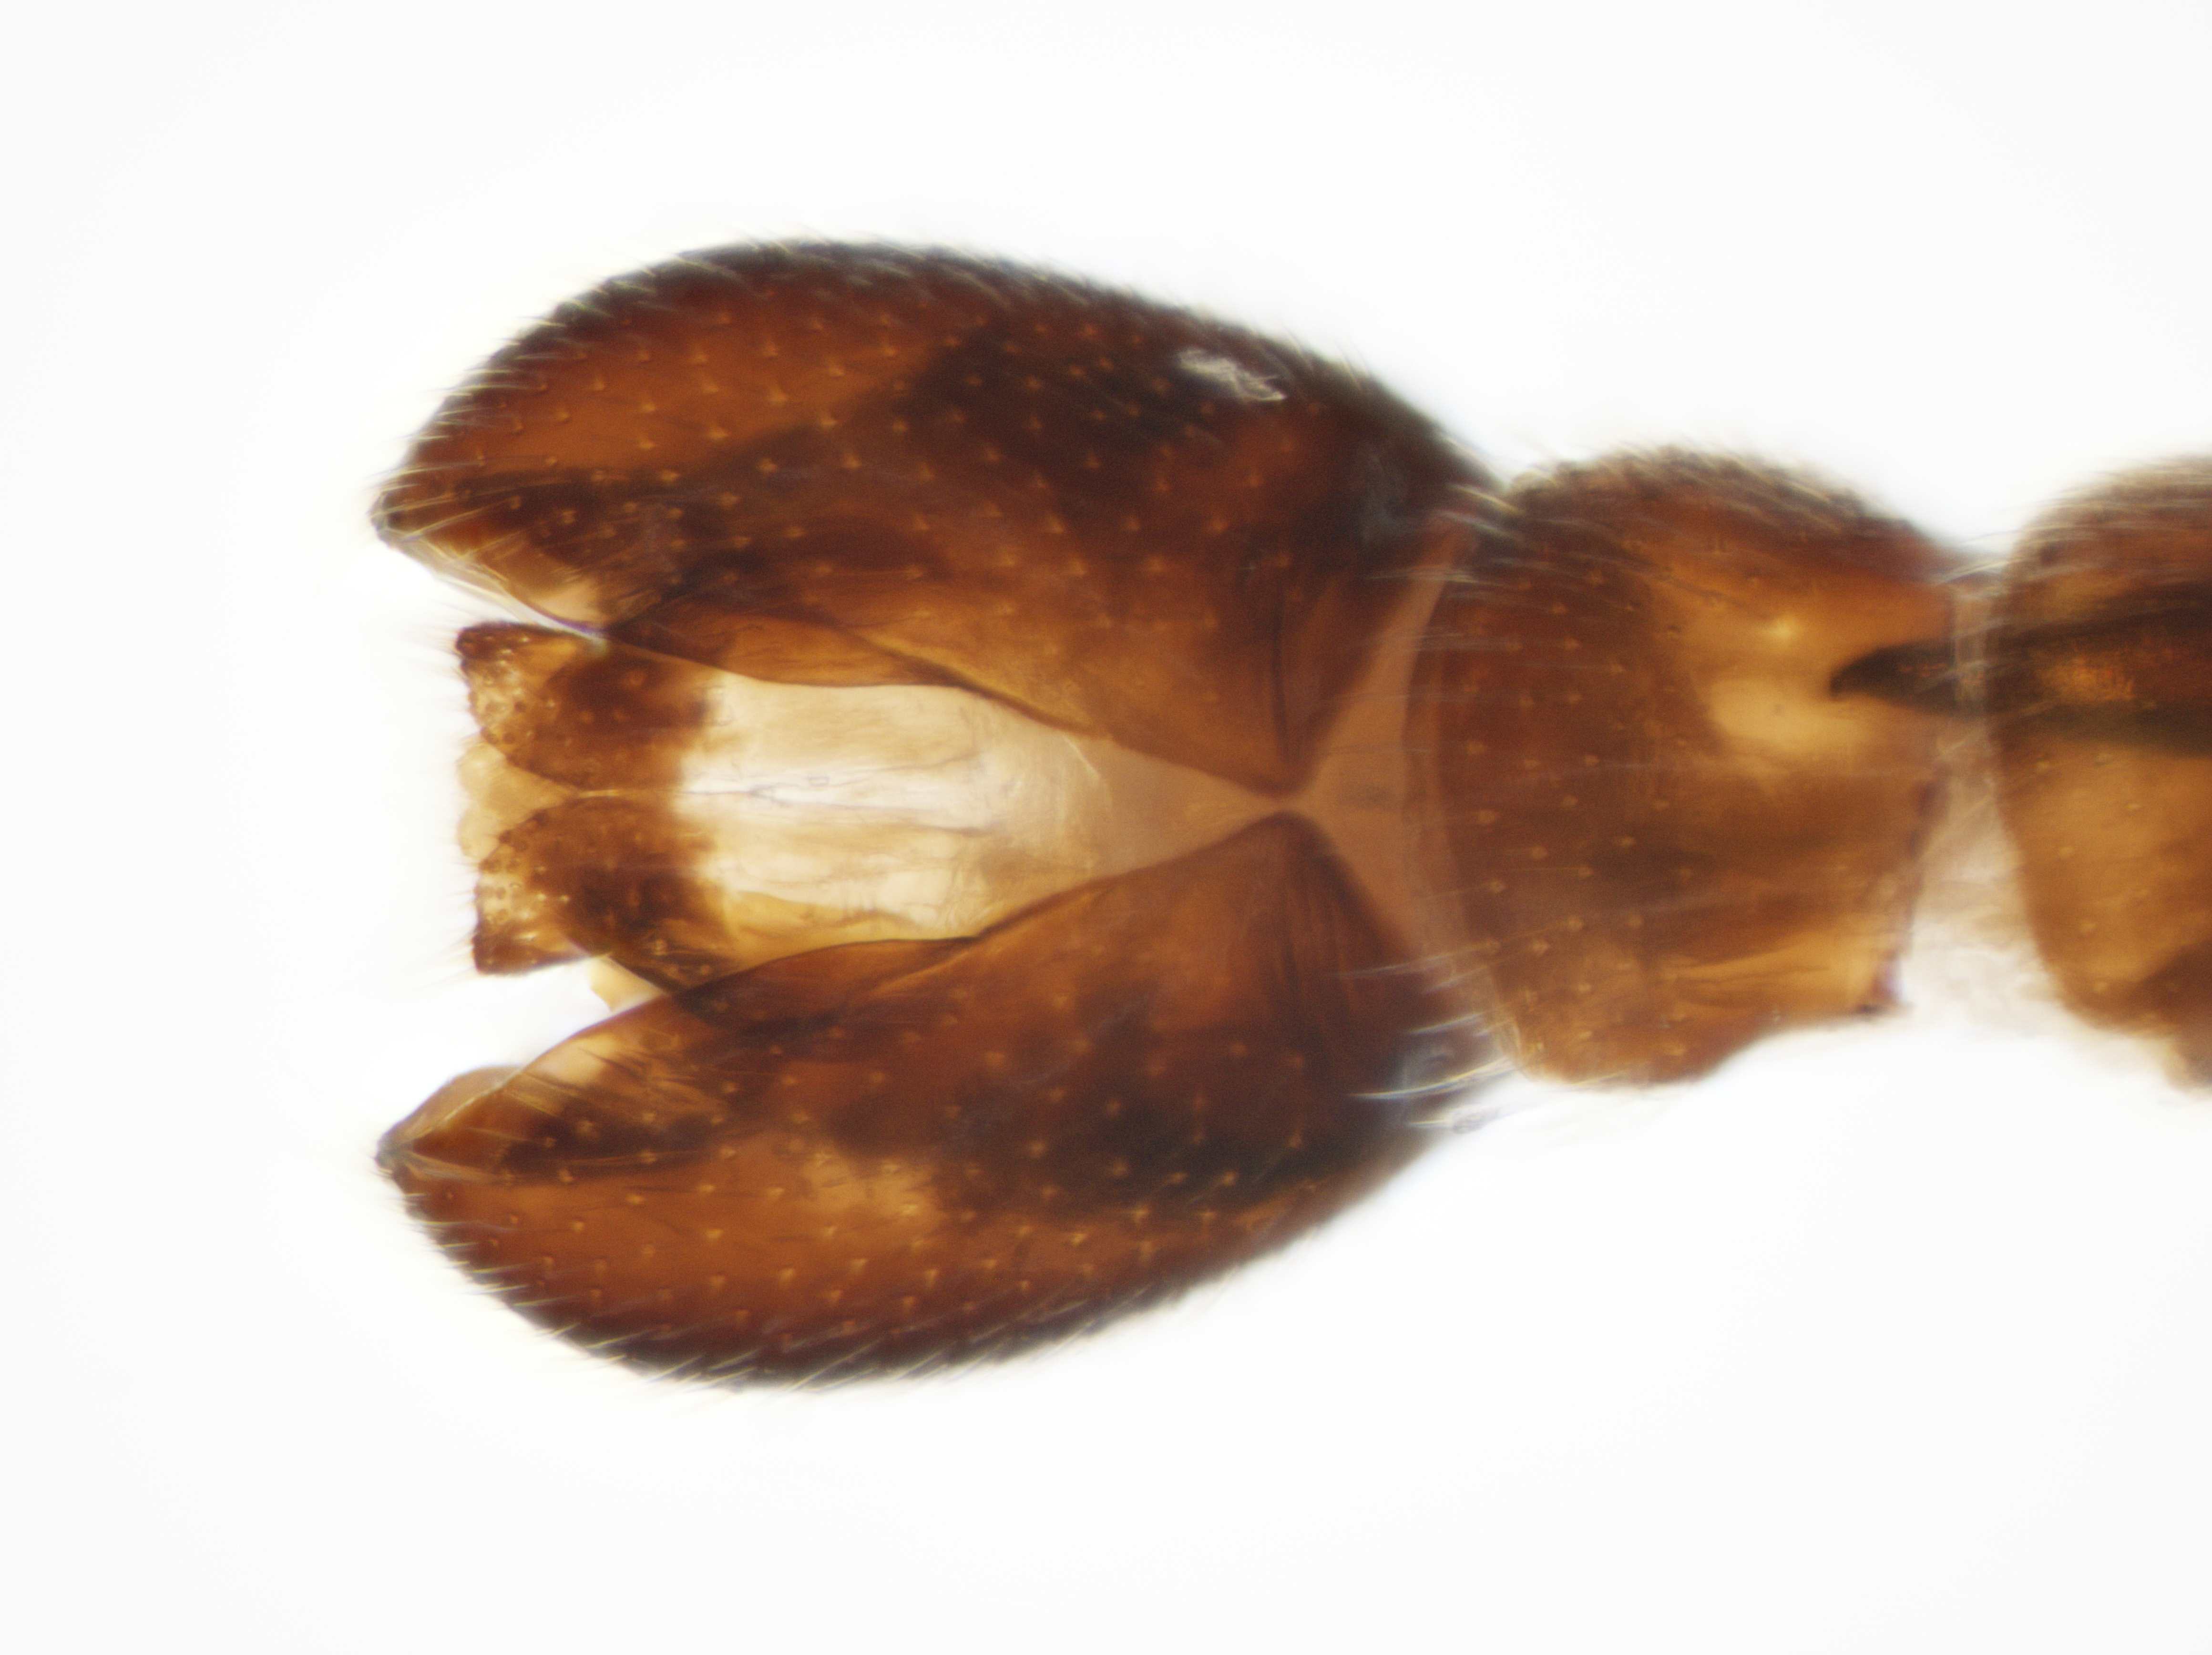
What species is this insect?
Microphontes gaiophanes
